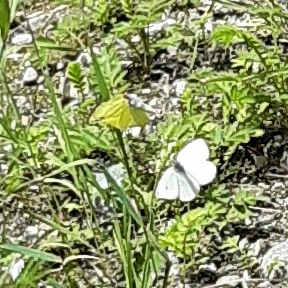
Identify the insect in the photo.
Gonepteryx rhamni
